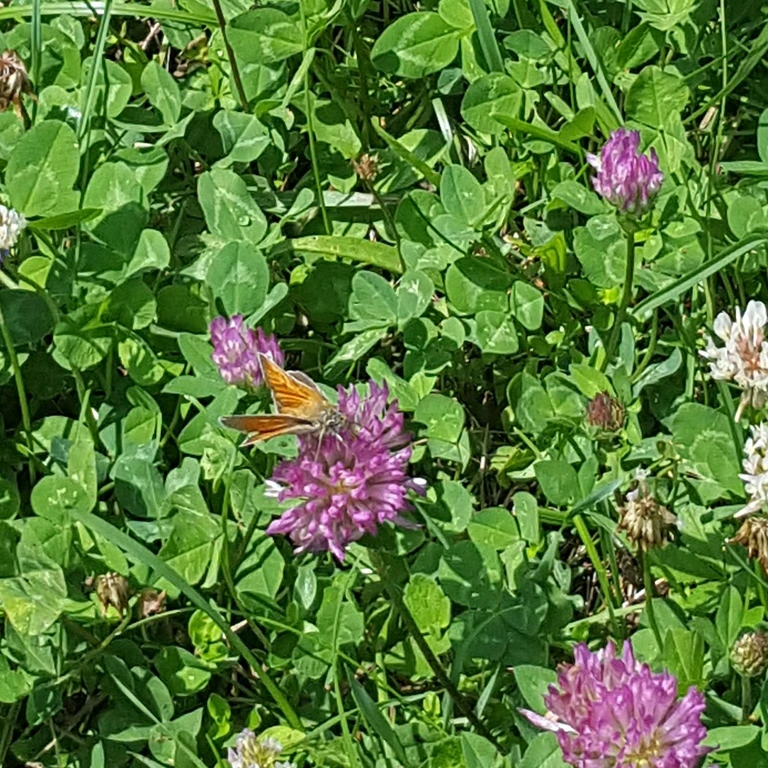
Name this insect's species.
Ochlodes sylvanus (also Ochlodes venata)
